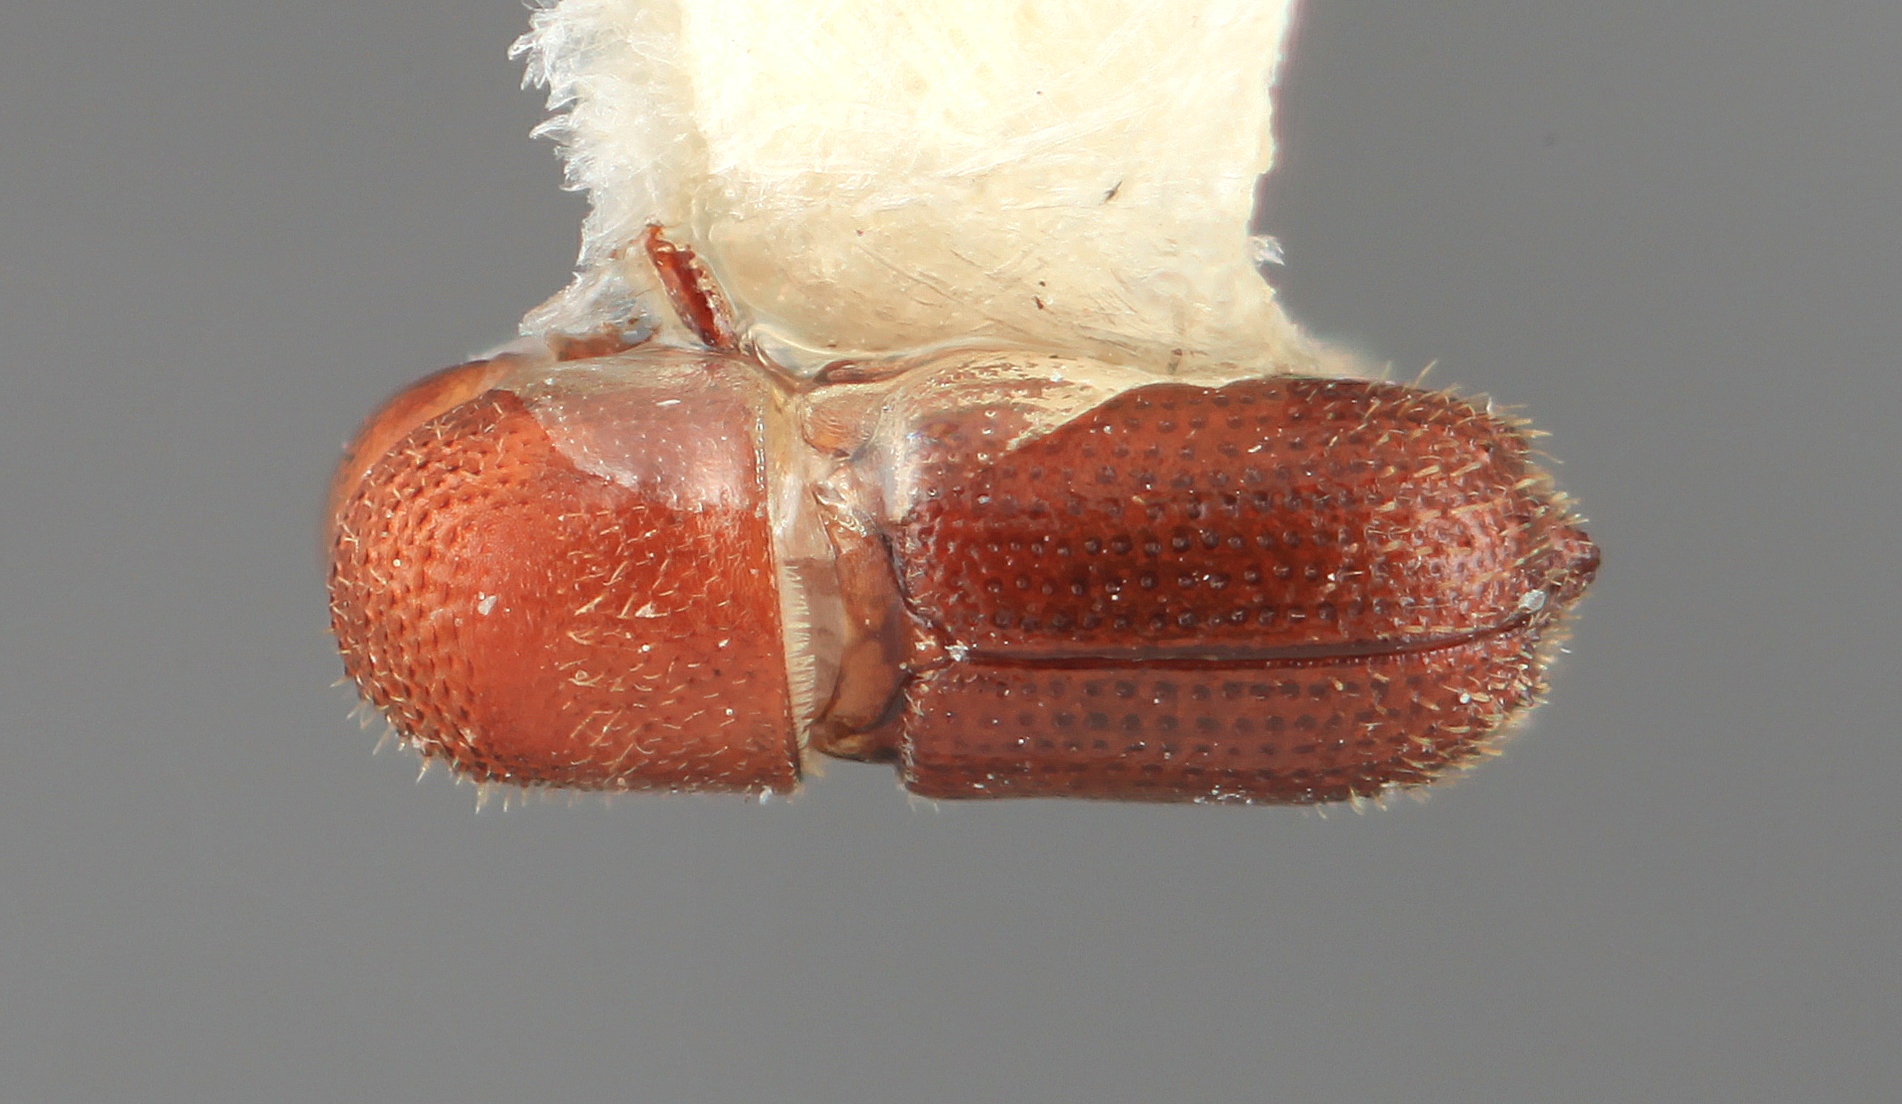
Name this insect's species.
Hylocurus micaceus
